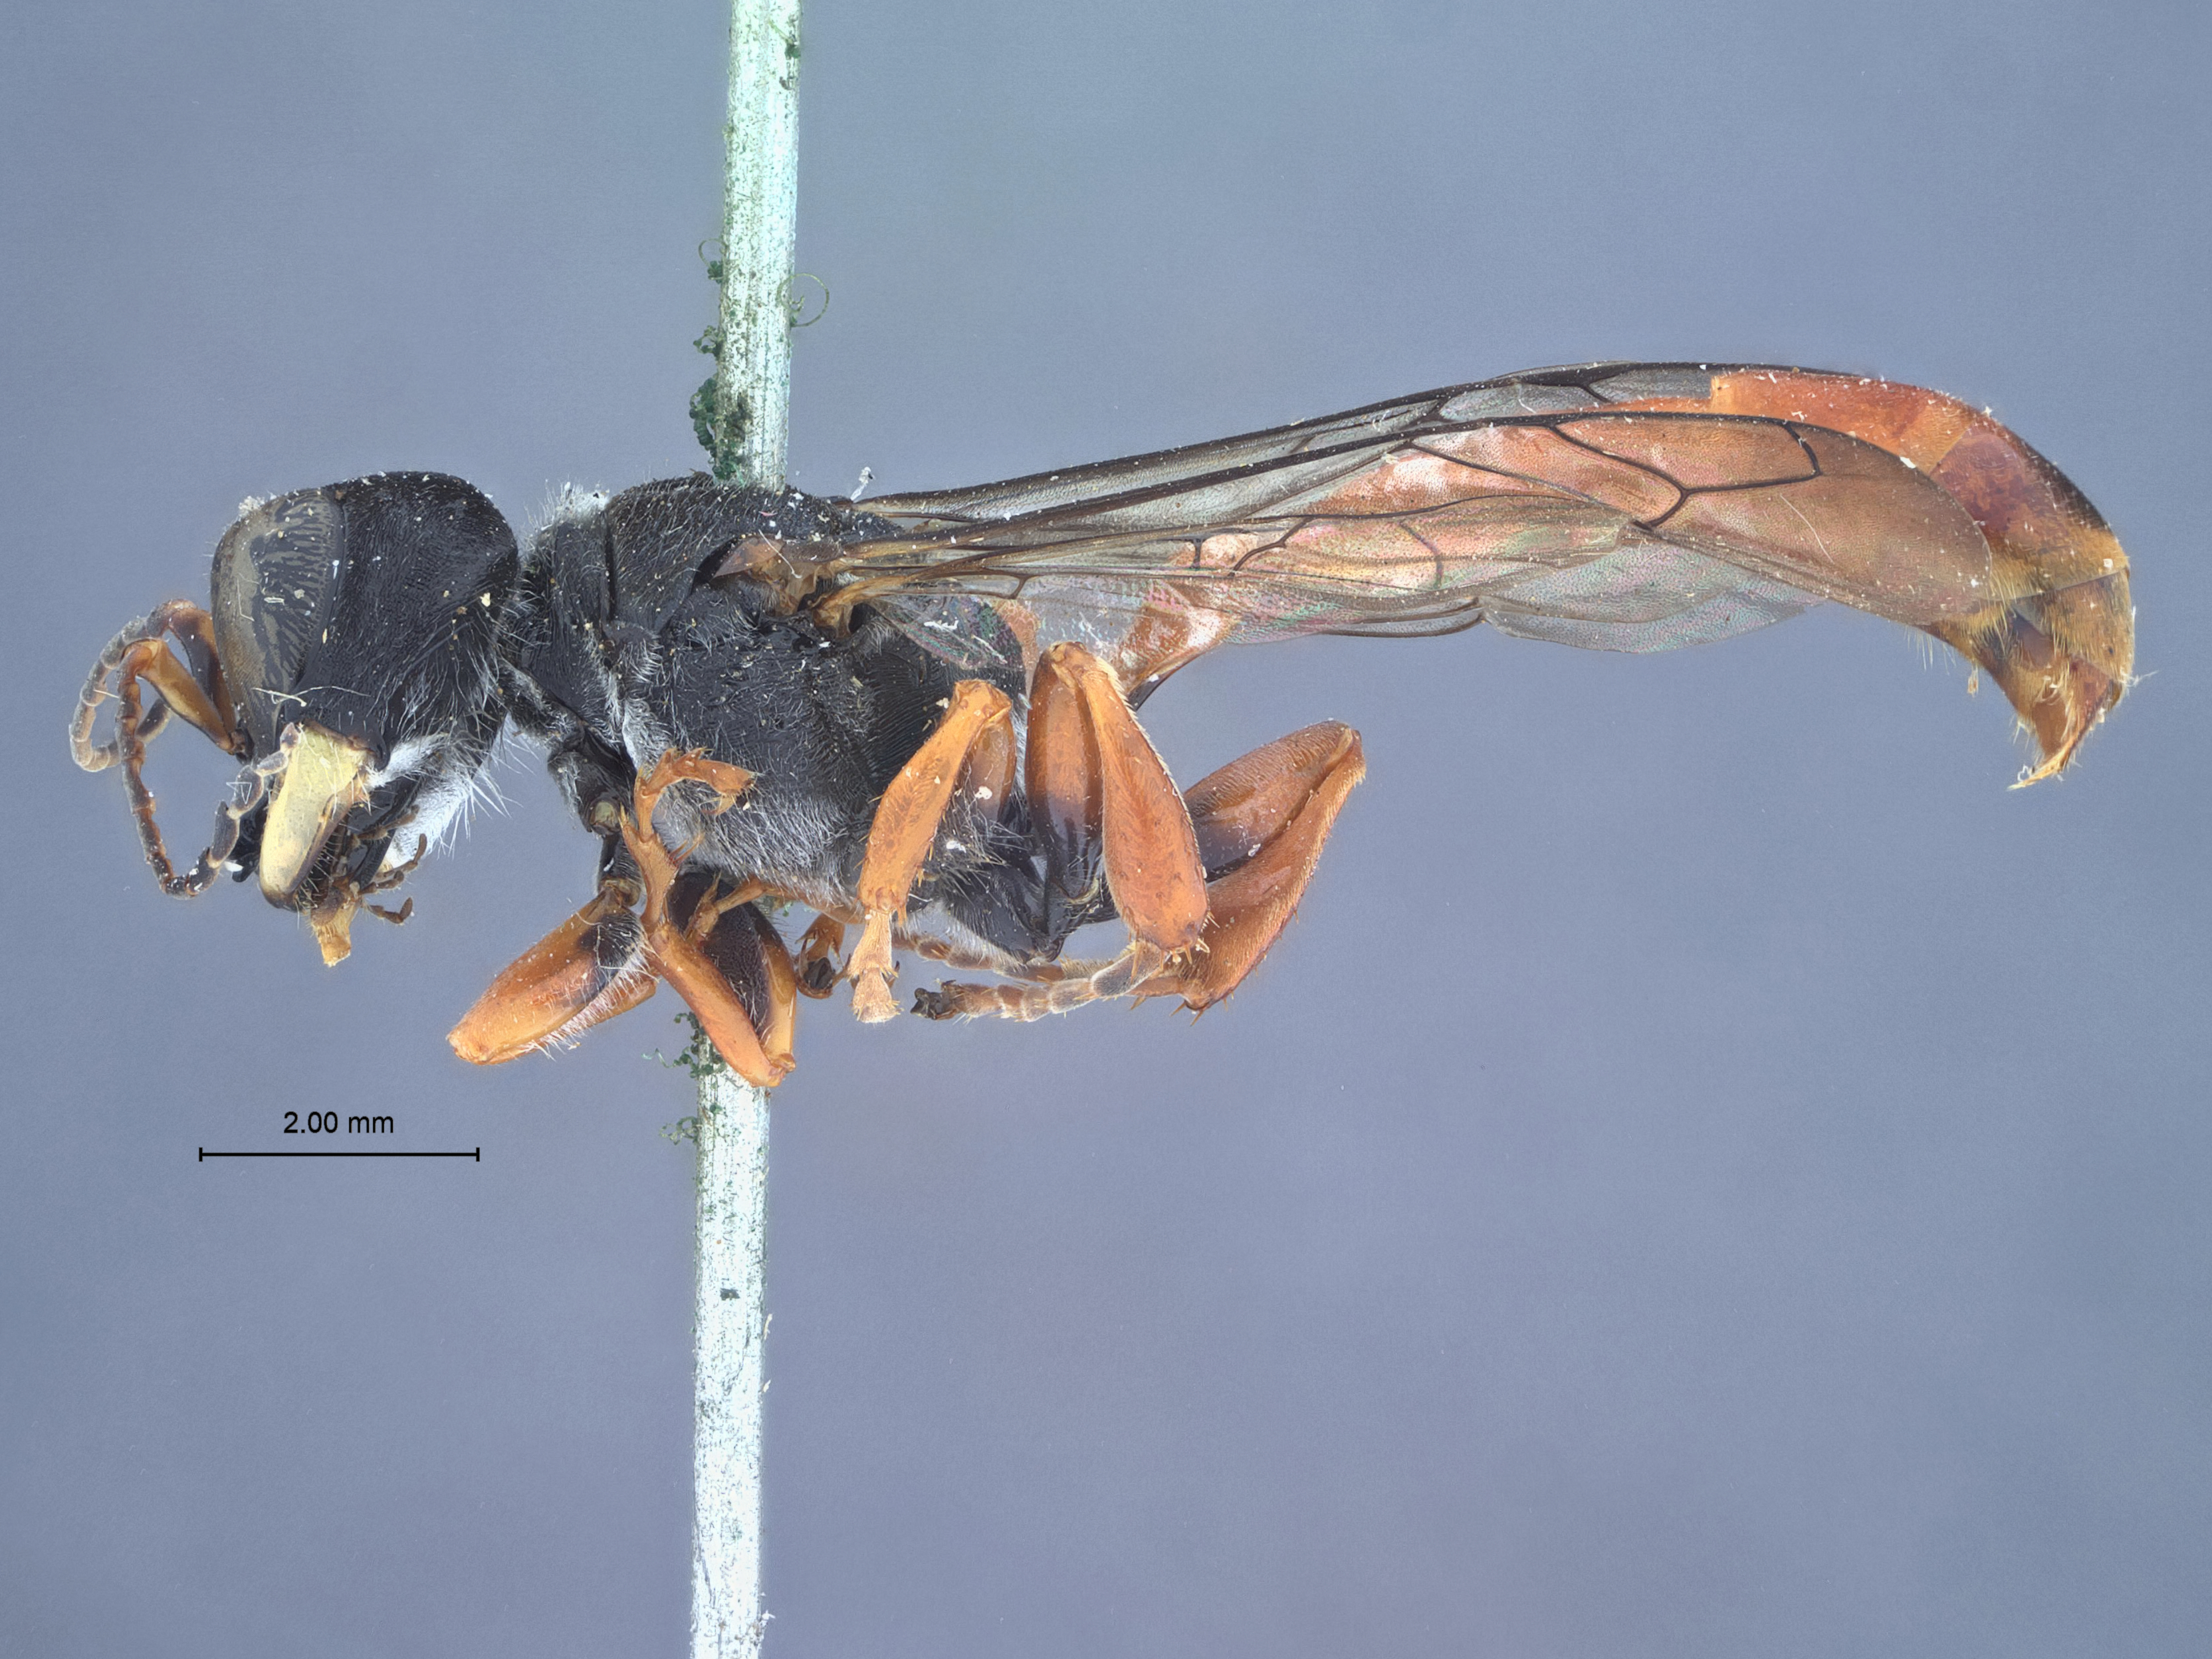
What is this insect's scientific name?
Podagritus aricae
